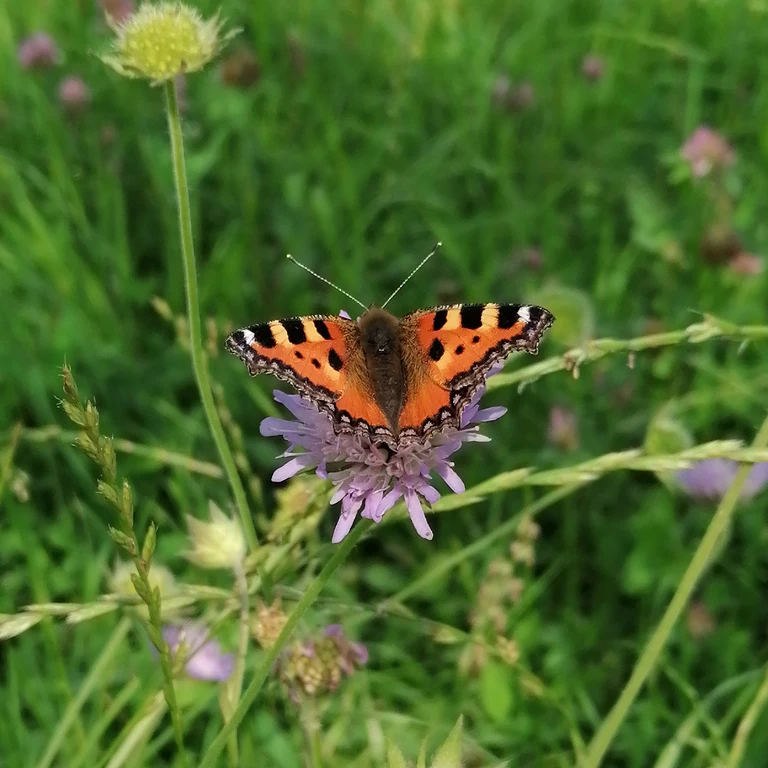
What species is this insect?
Aglais urticae
